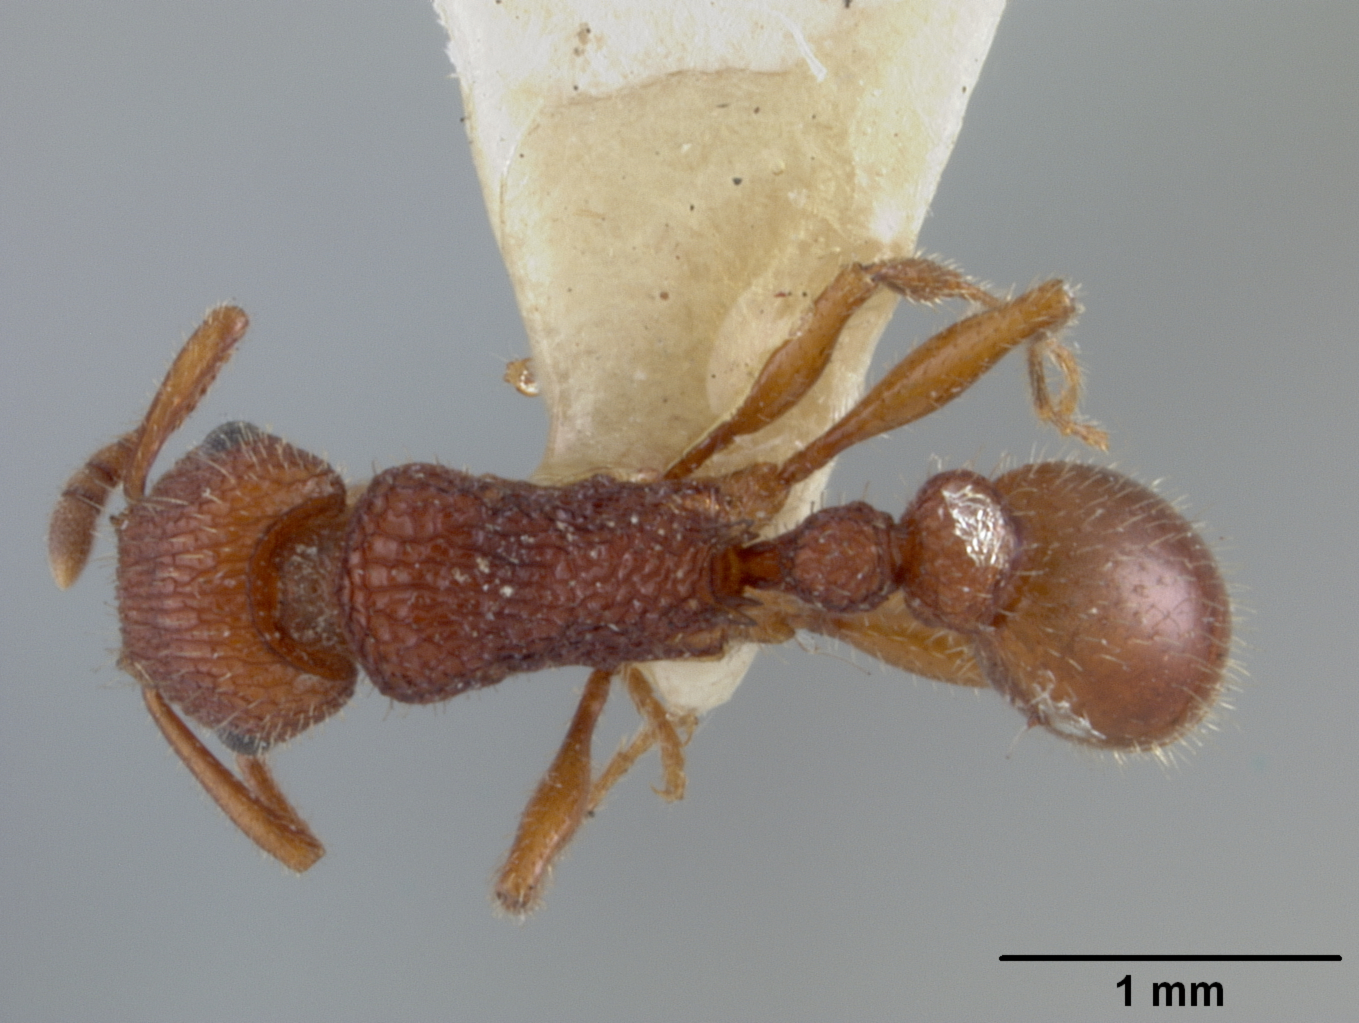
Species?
Xiphomyrmex spinosus
